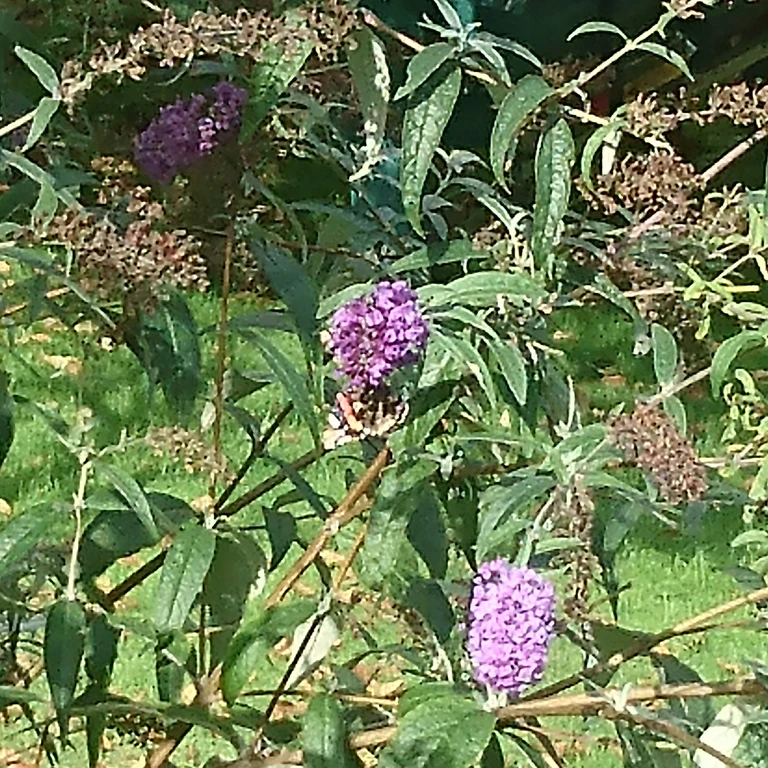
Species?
Vanessa atalanta
